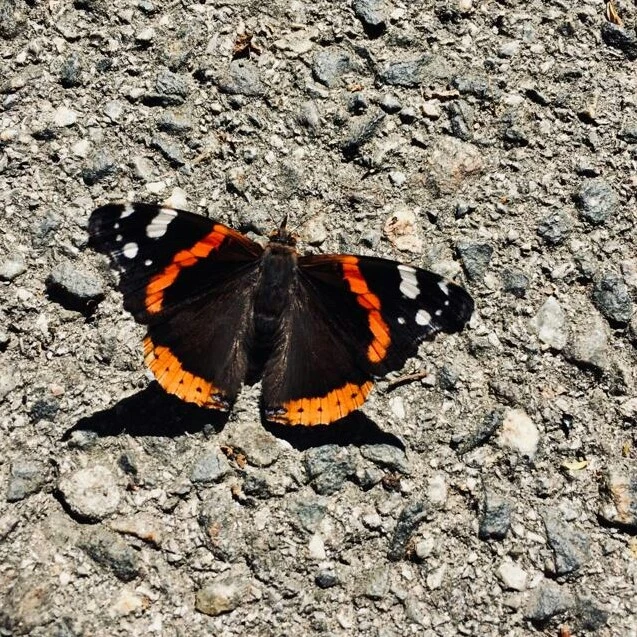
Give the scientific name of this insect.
Vanessa atalanta
